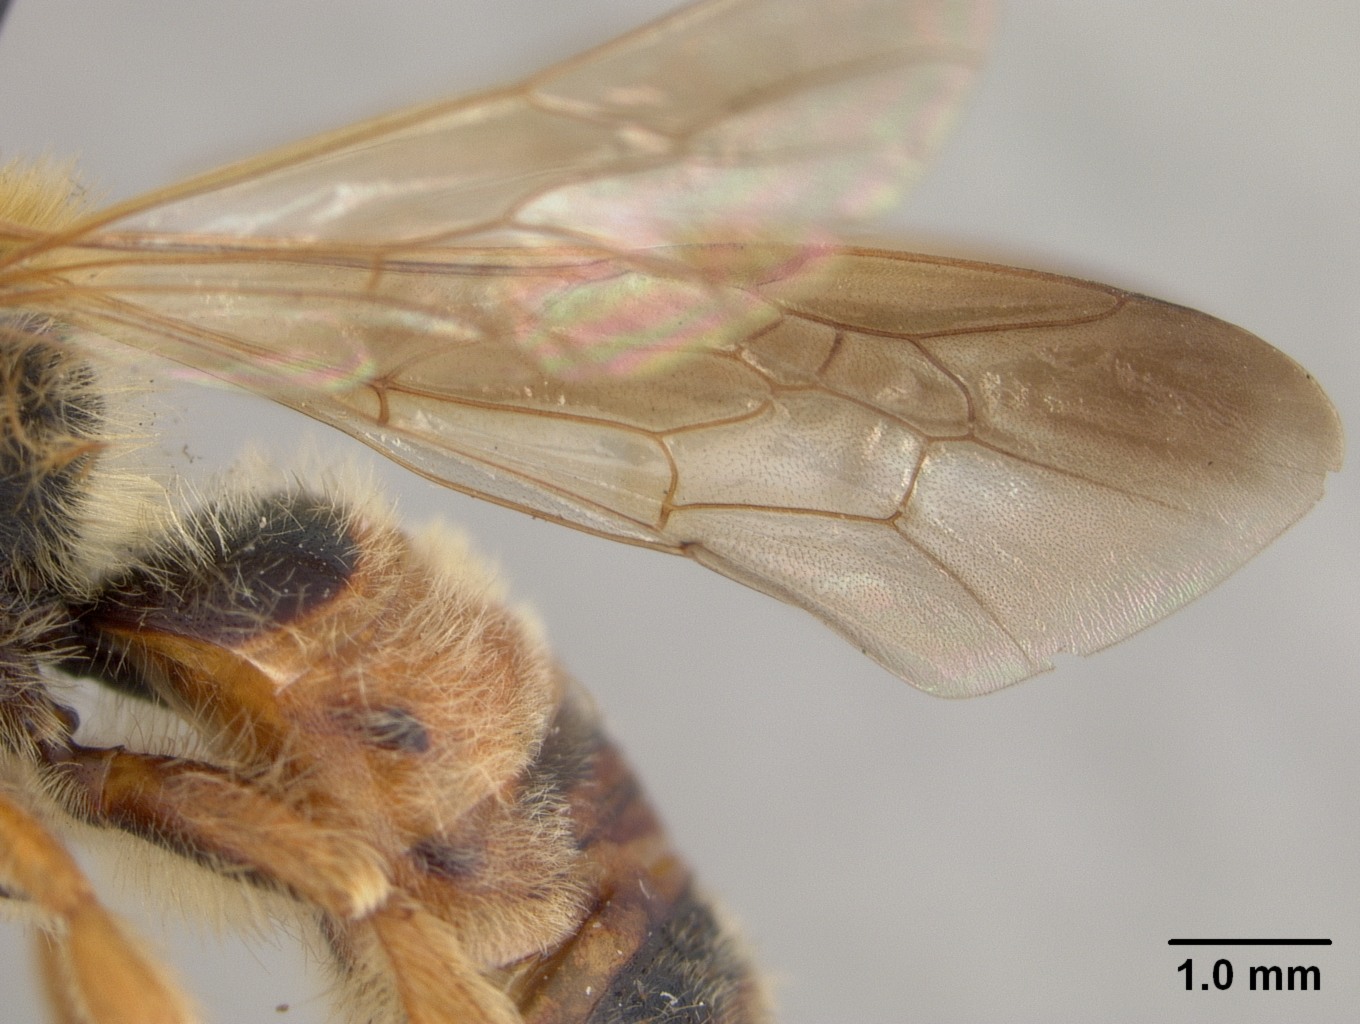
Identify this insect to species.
Andrena prunorum
